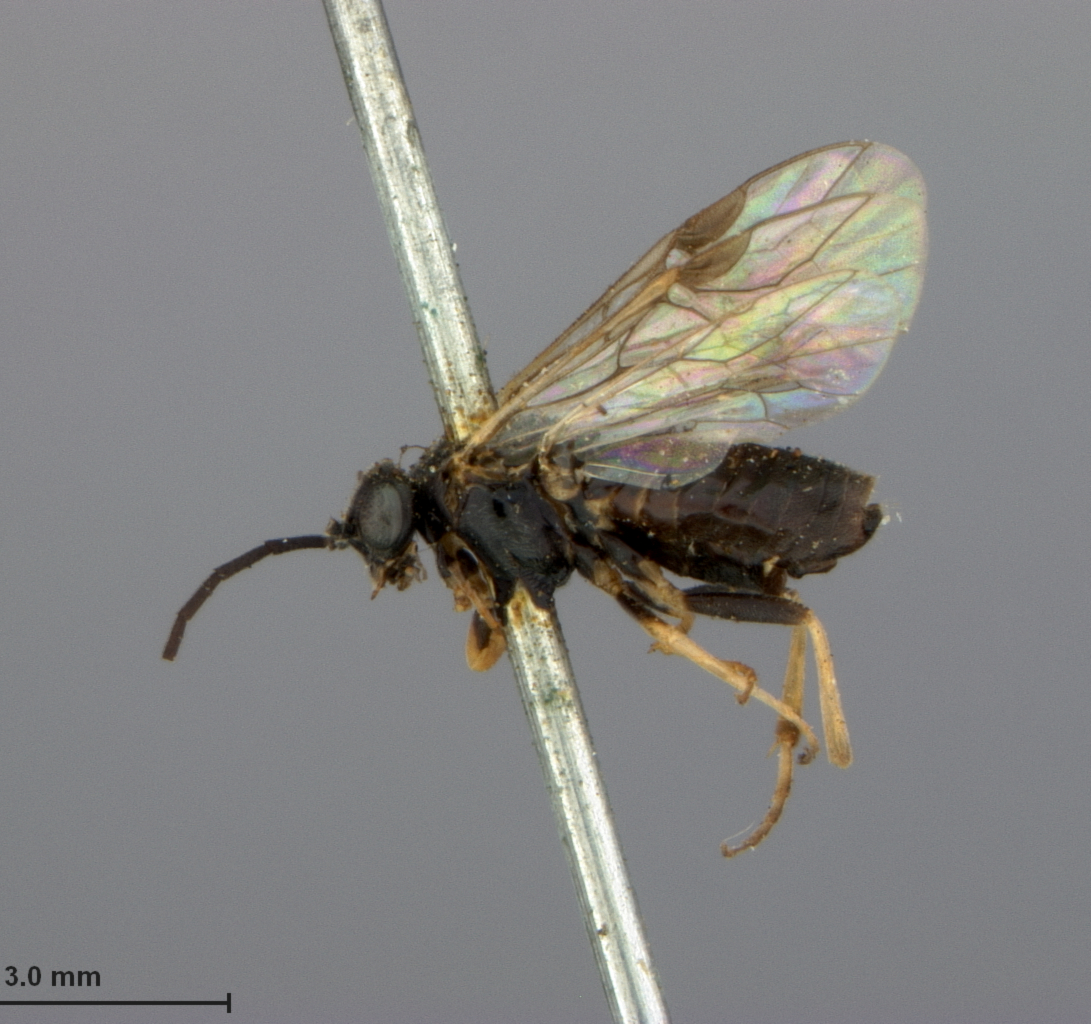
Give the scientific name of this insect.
Pristiphora ortinga
